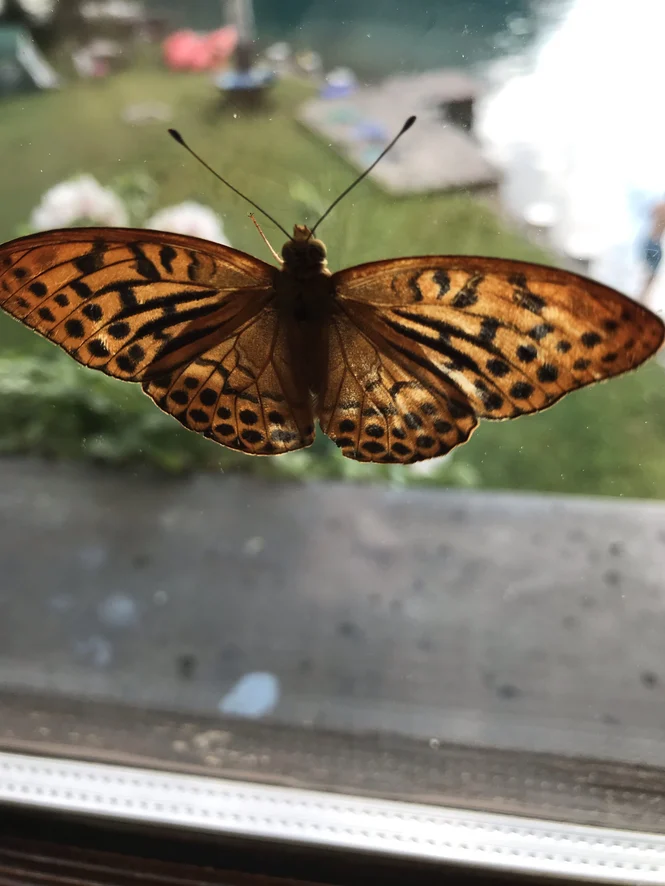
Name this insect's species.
Argynnis paphia
